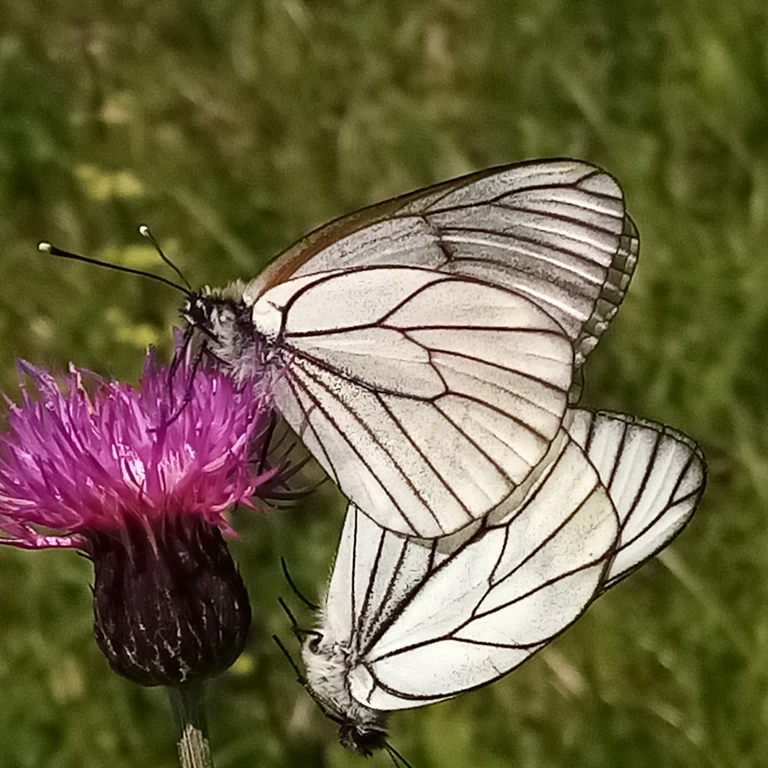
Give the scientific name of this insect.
Aporia crataegi
